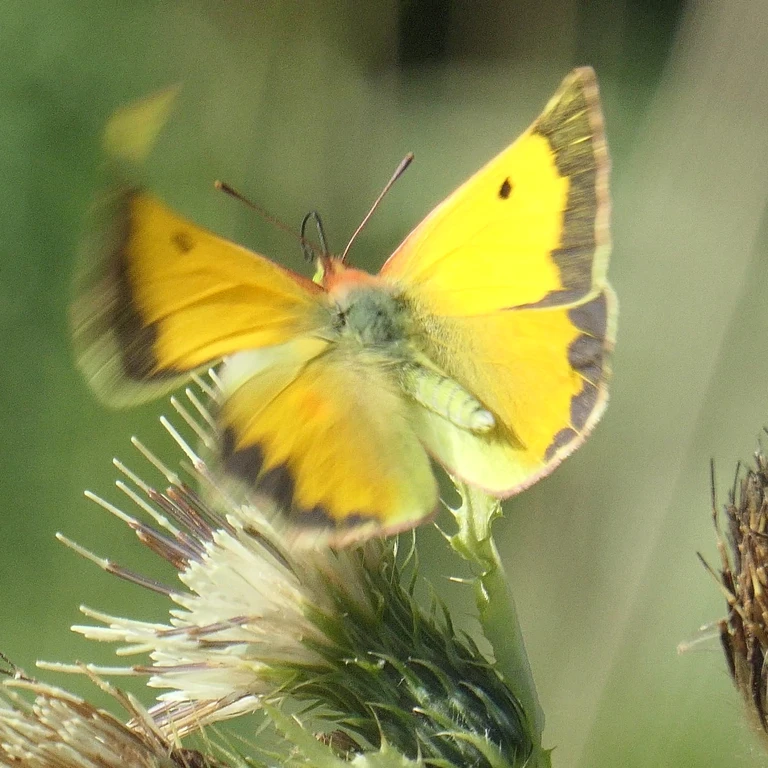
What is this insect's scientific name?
Colias croceus
